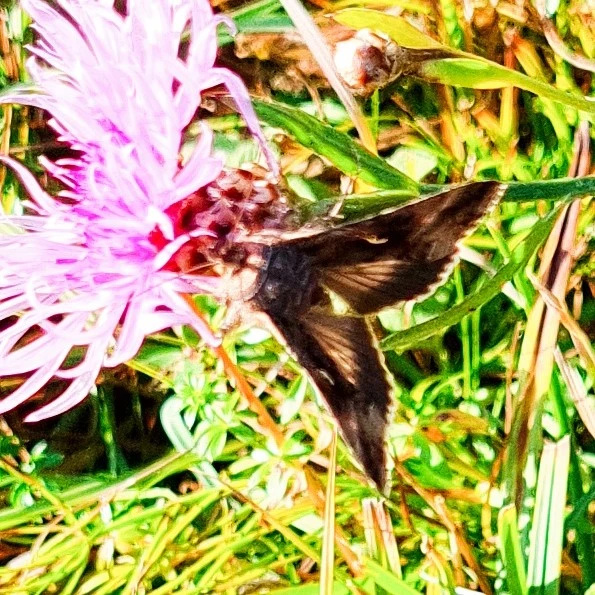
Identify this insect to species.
Autographa gamma
